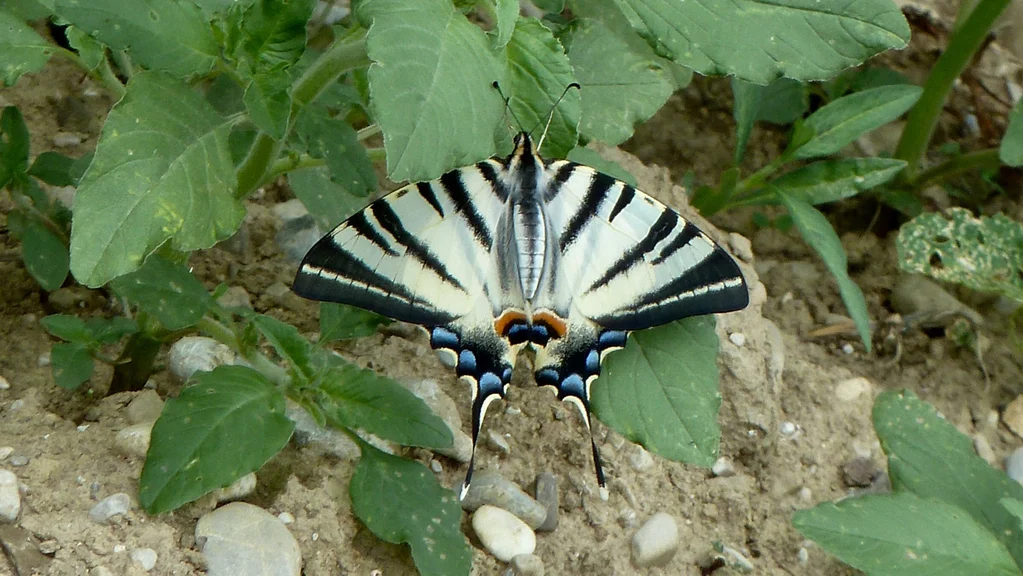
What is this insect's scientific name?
Iphiclides podalirius
